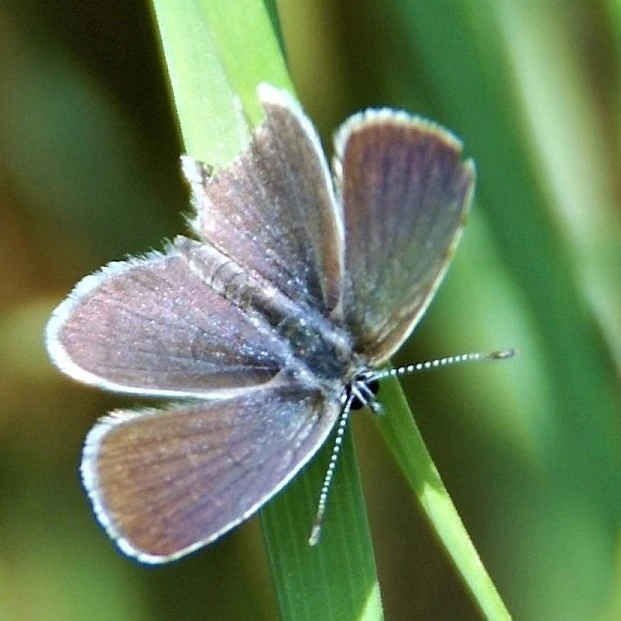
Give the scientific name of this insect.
Cupido minimus
